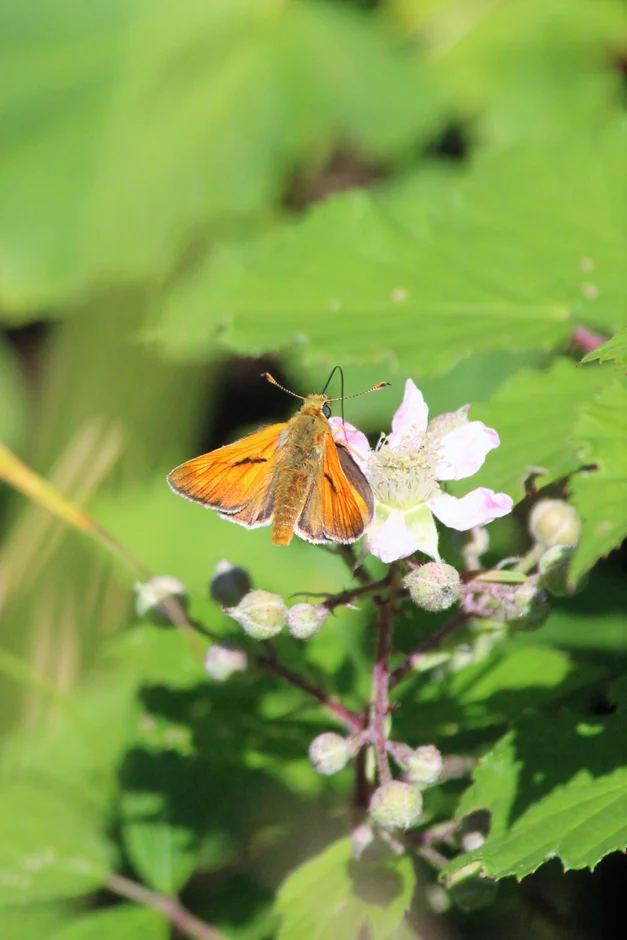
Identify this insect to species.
Ochlodes sylvanus (also Ochlodes venata)
